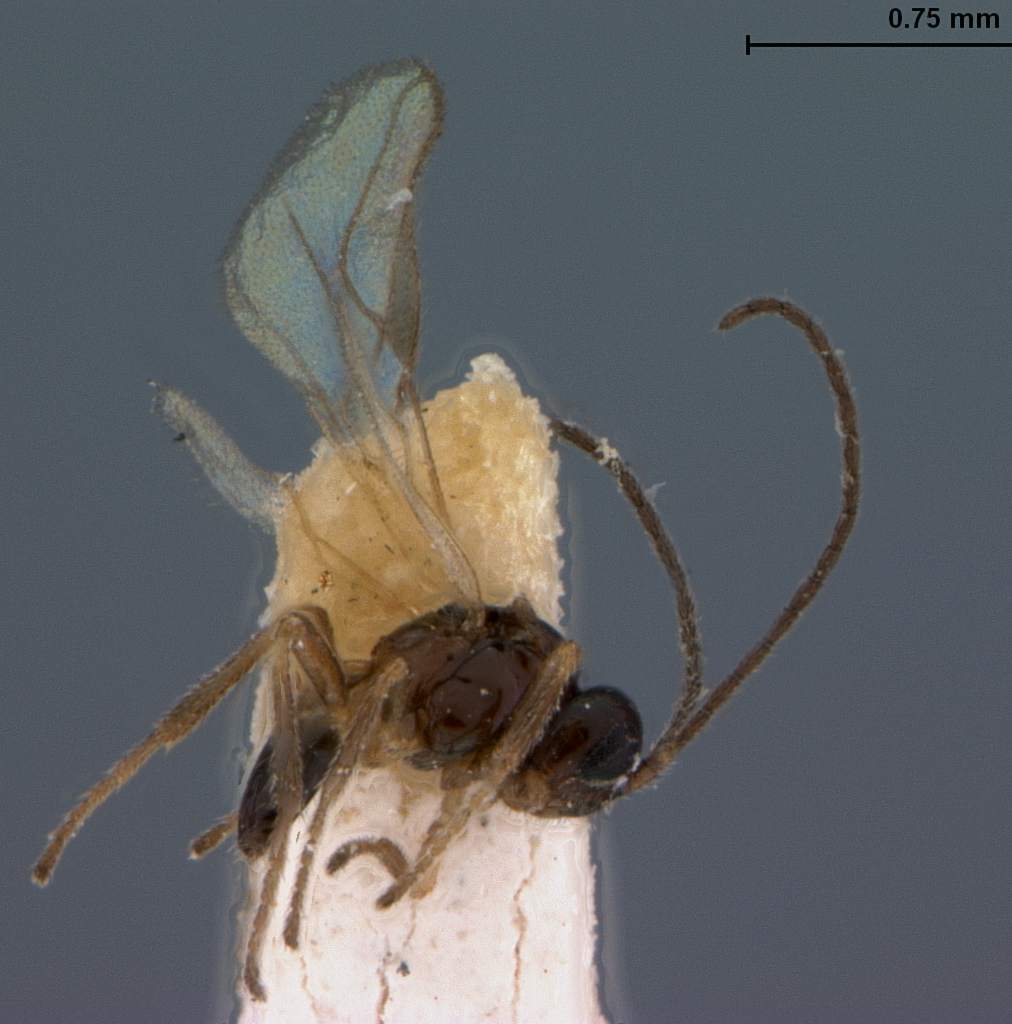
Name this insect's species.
Opius cardini
